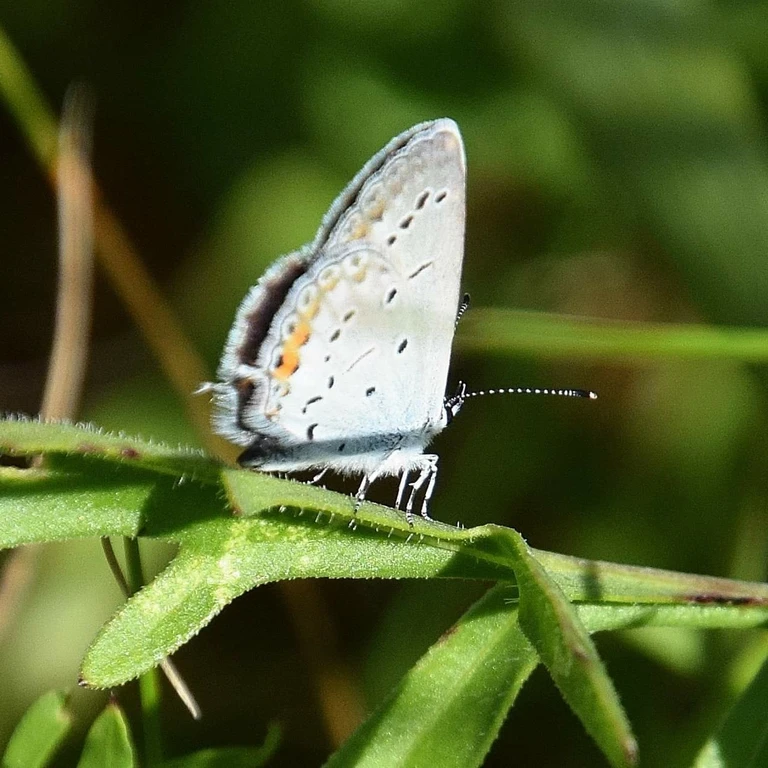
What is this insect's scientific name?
Cupido argiades (also Elkalyce argiades)
